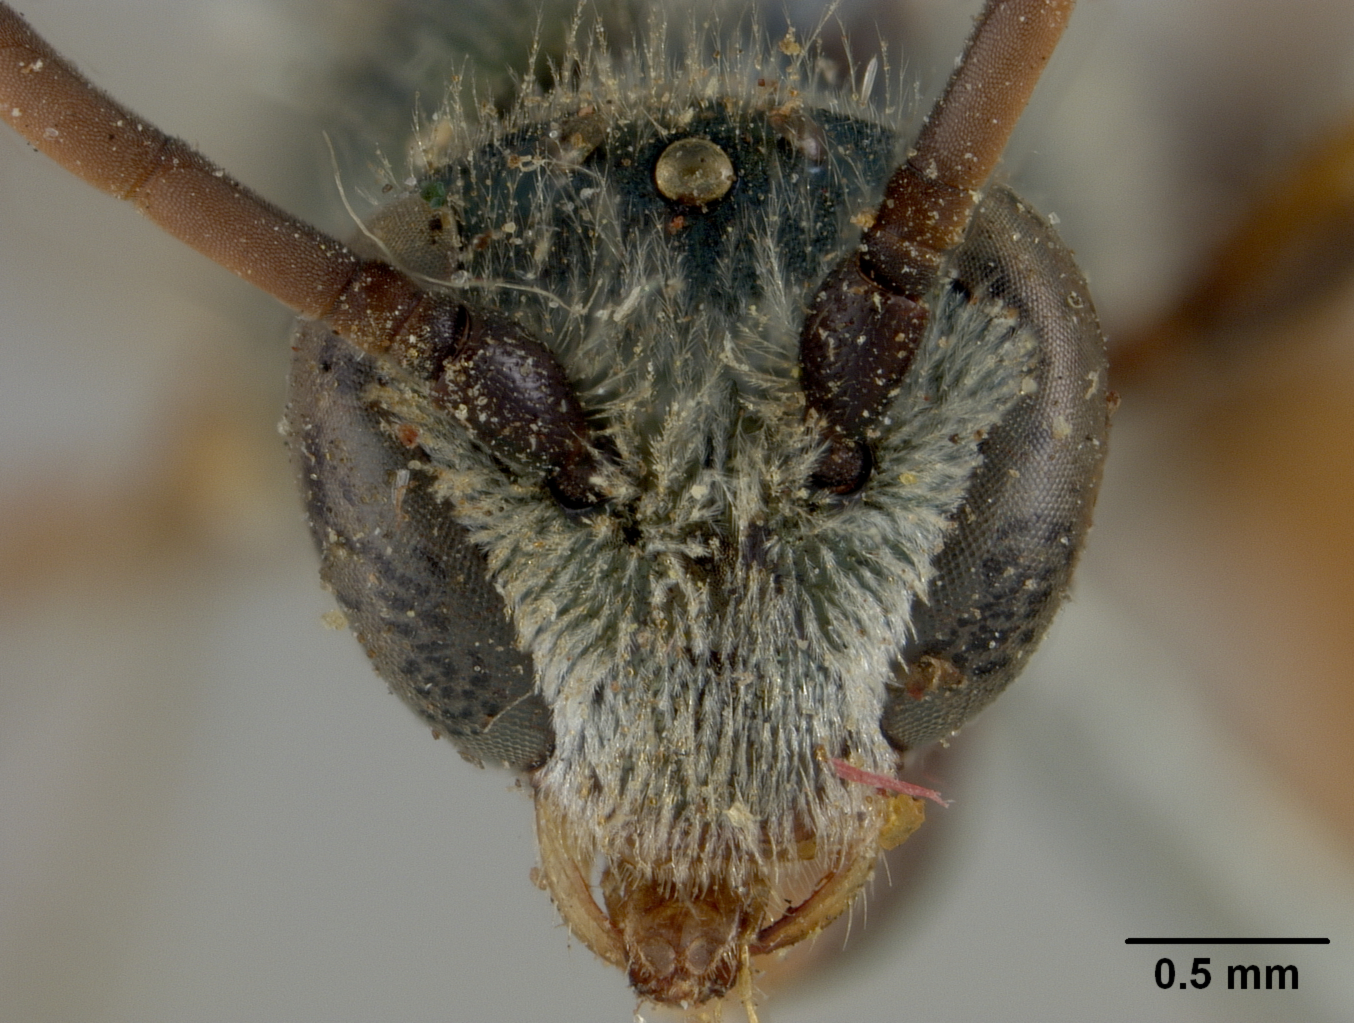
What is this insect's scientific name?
Rhopalictus callicladurus
